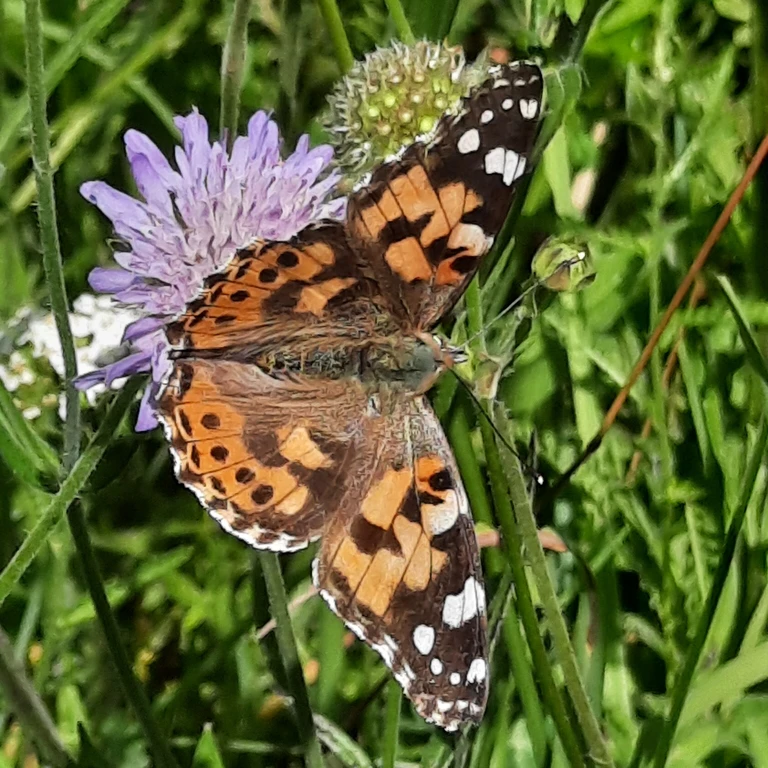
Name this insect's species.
Vanessa cardui
